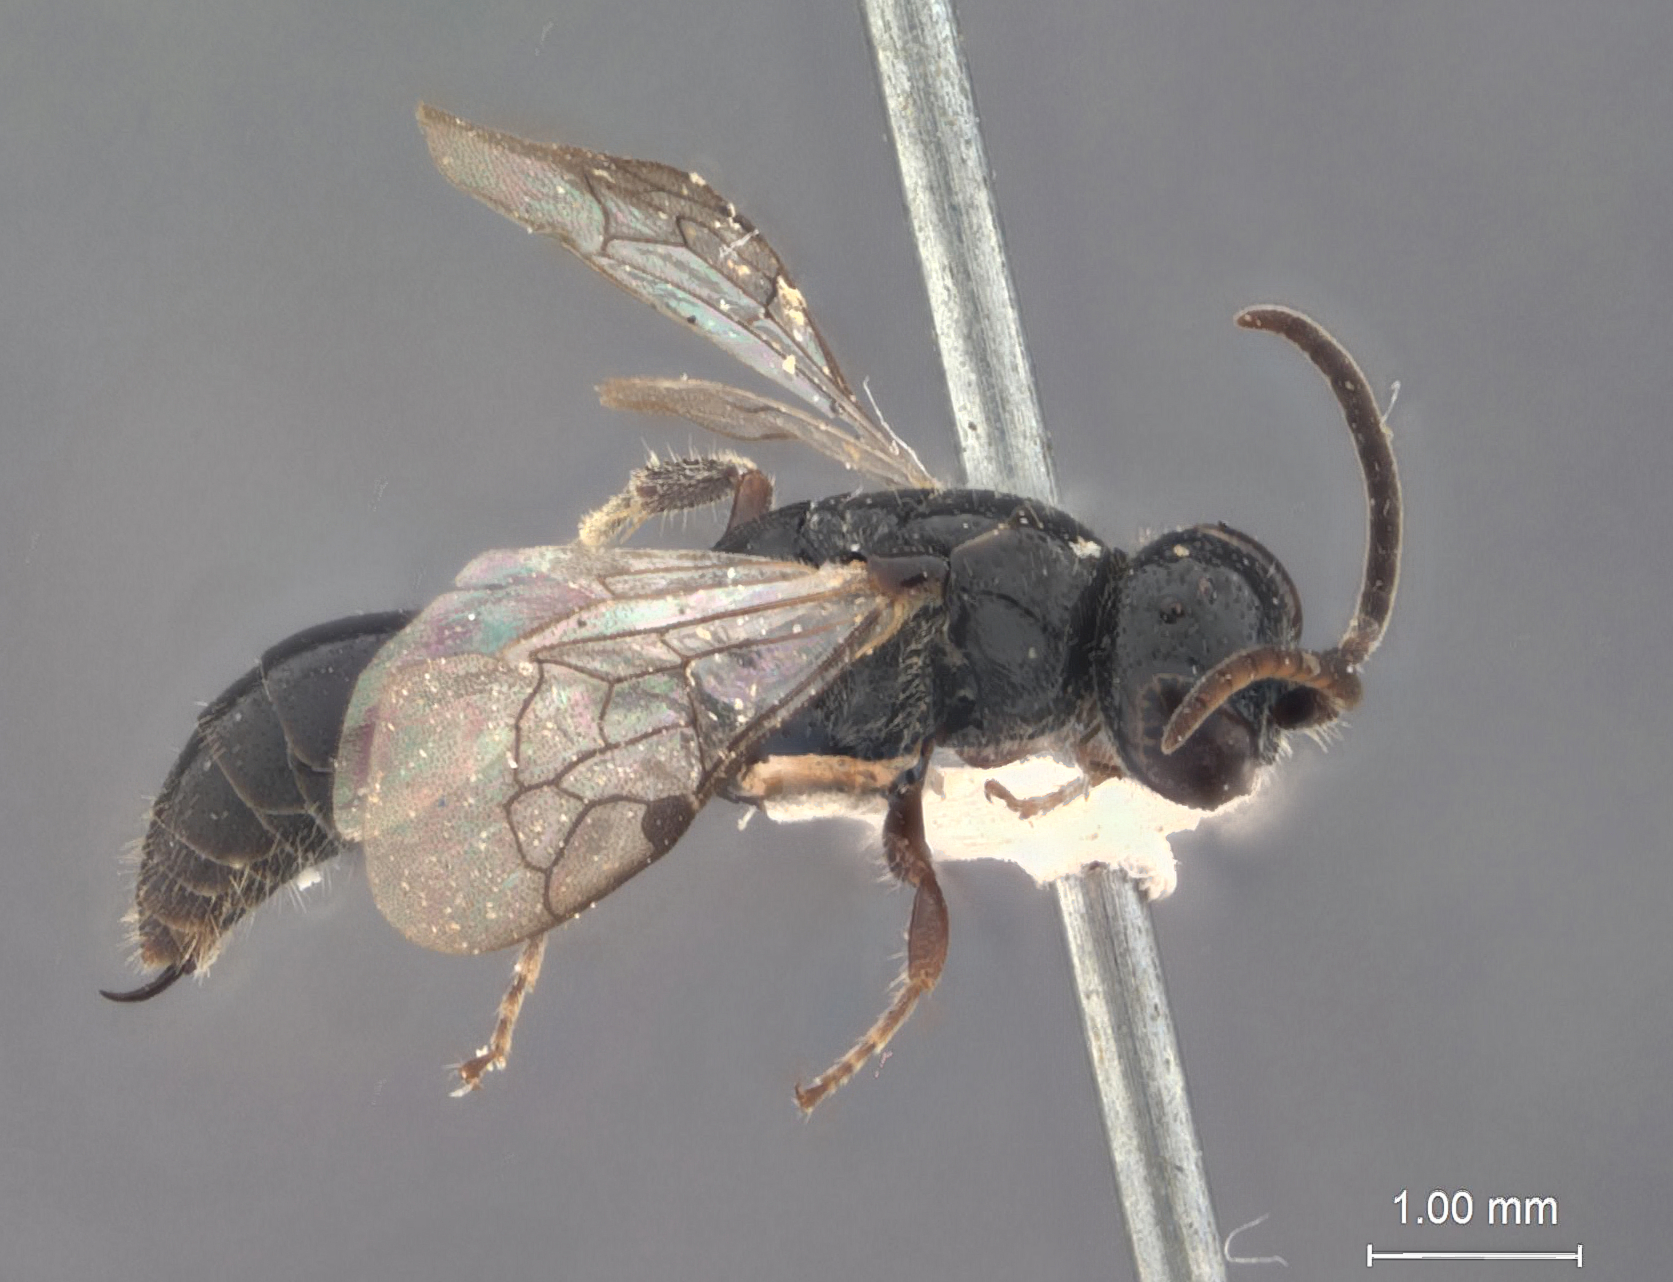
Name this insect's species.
Tiphia segregata
